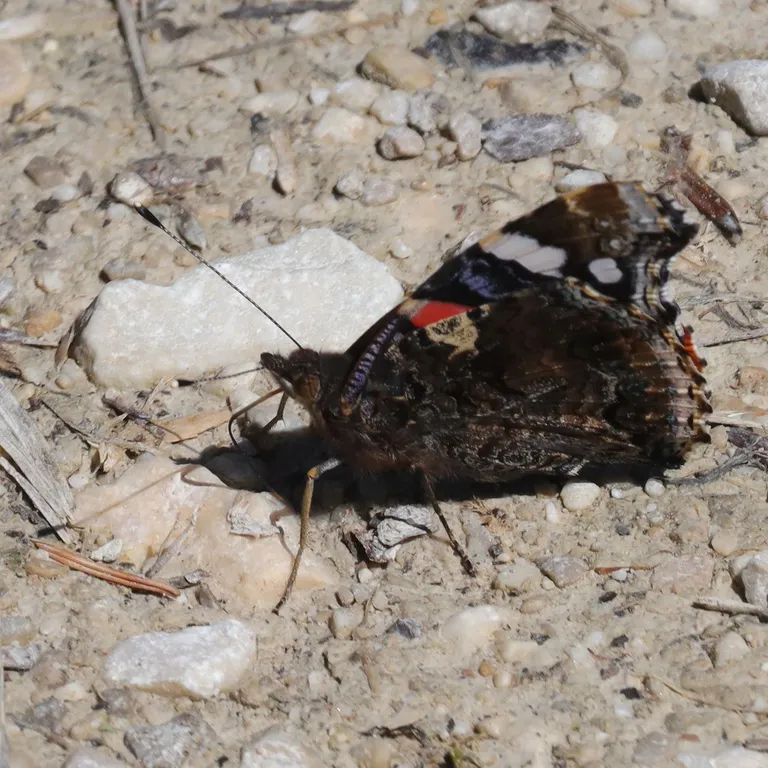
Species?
Vanessa atalanta
